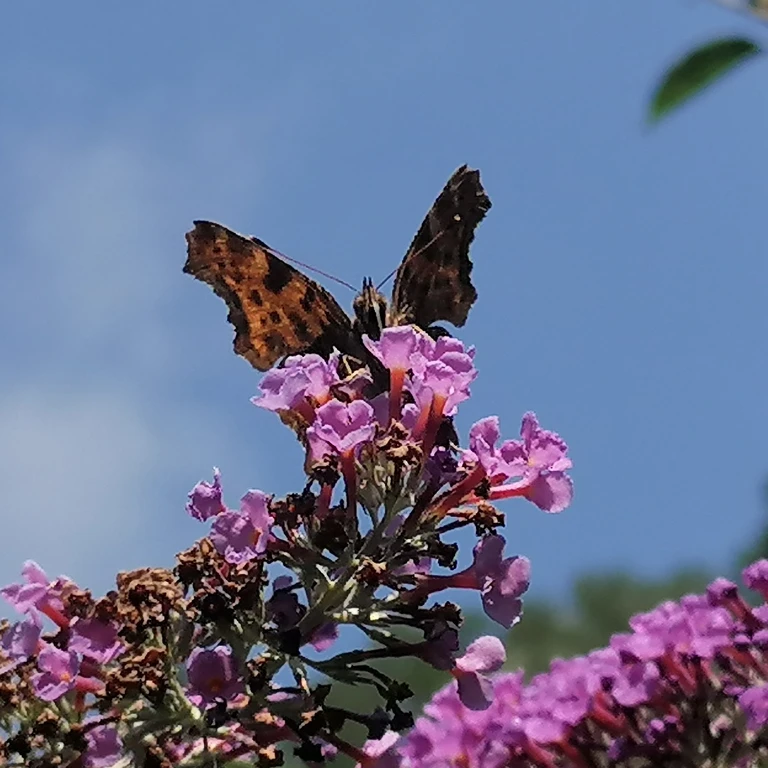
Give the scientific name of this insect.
Polygonia c-album
